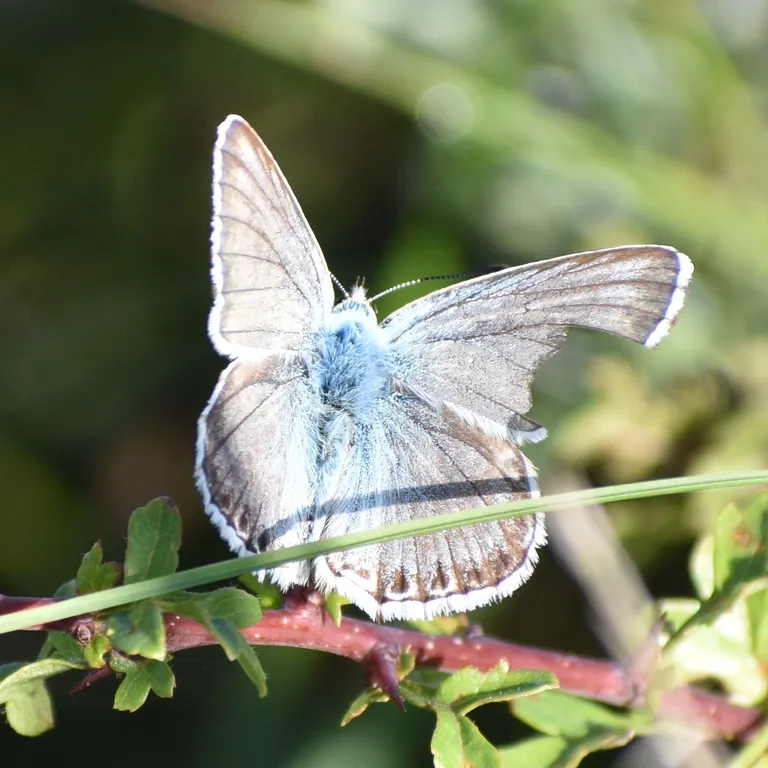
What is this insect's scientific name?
Lysandra coridon
